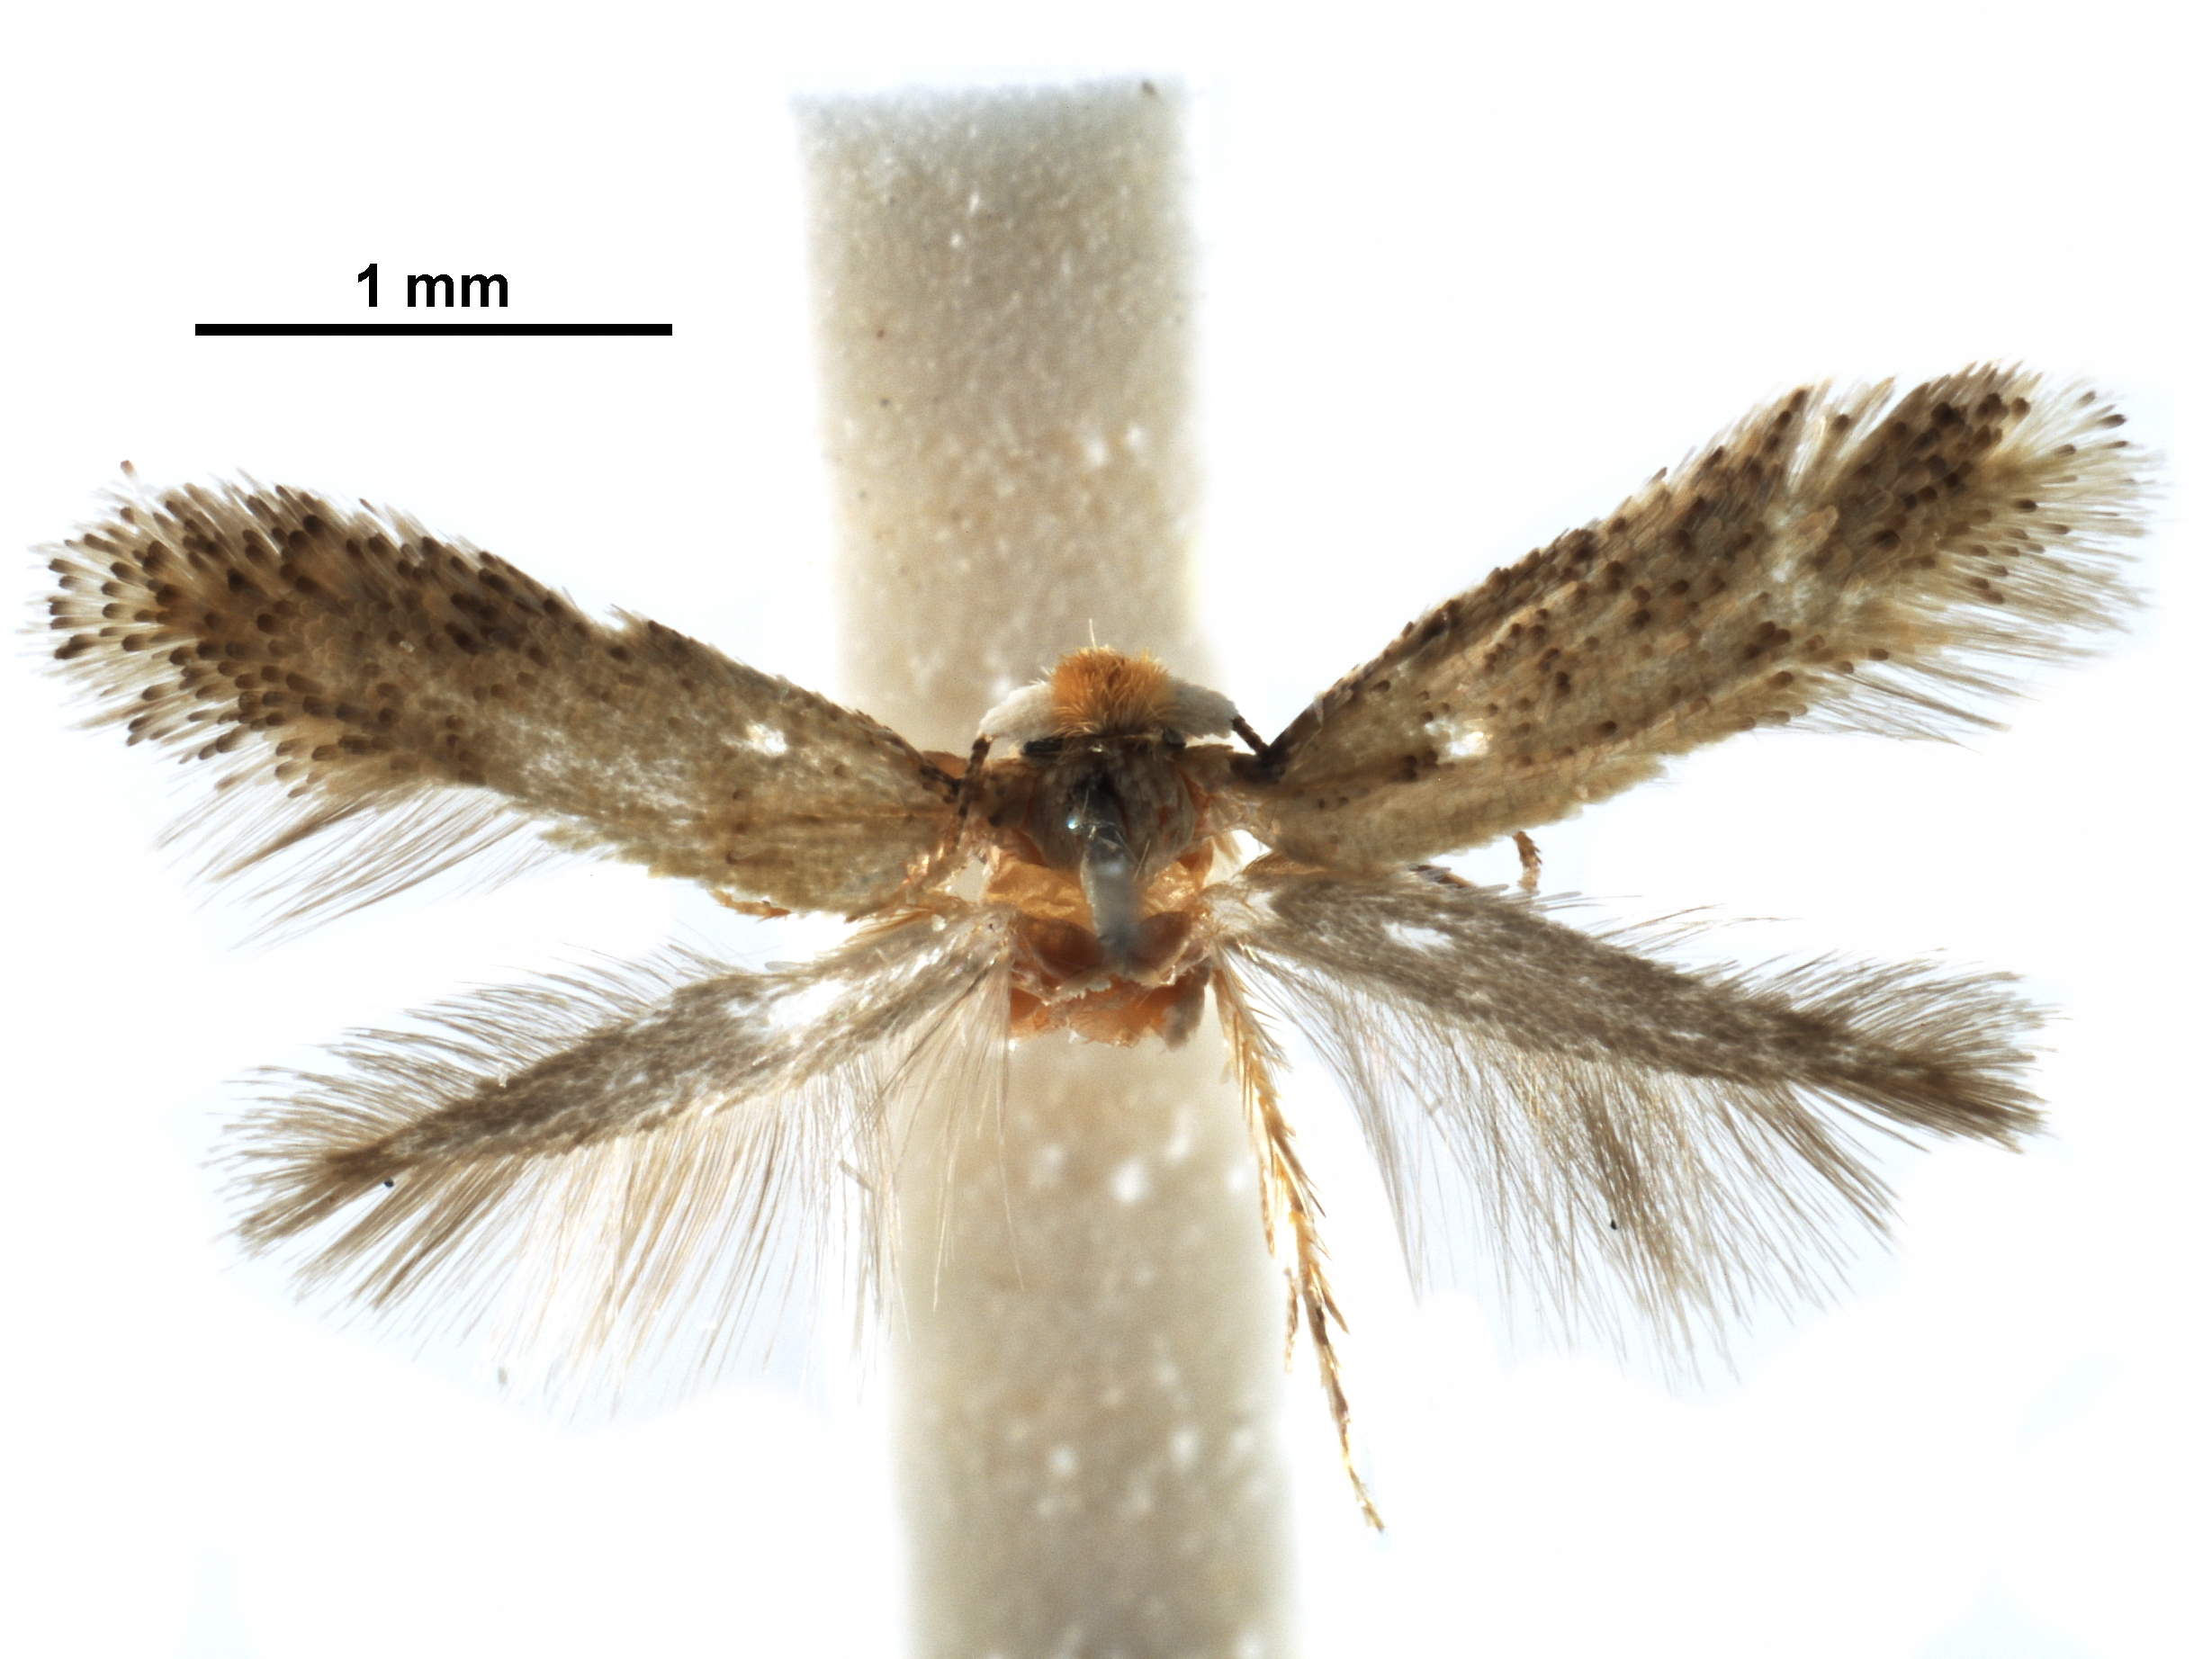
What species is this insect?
Zimmermannia obrutella
